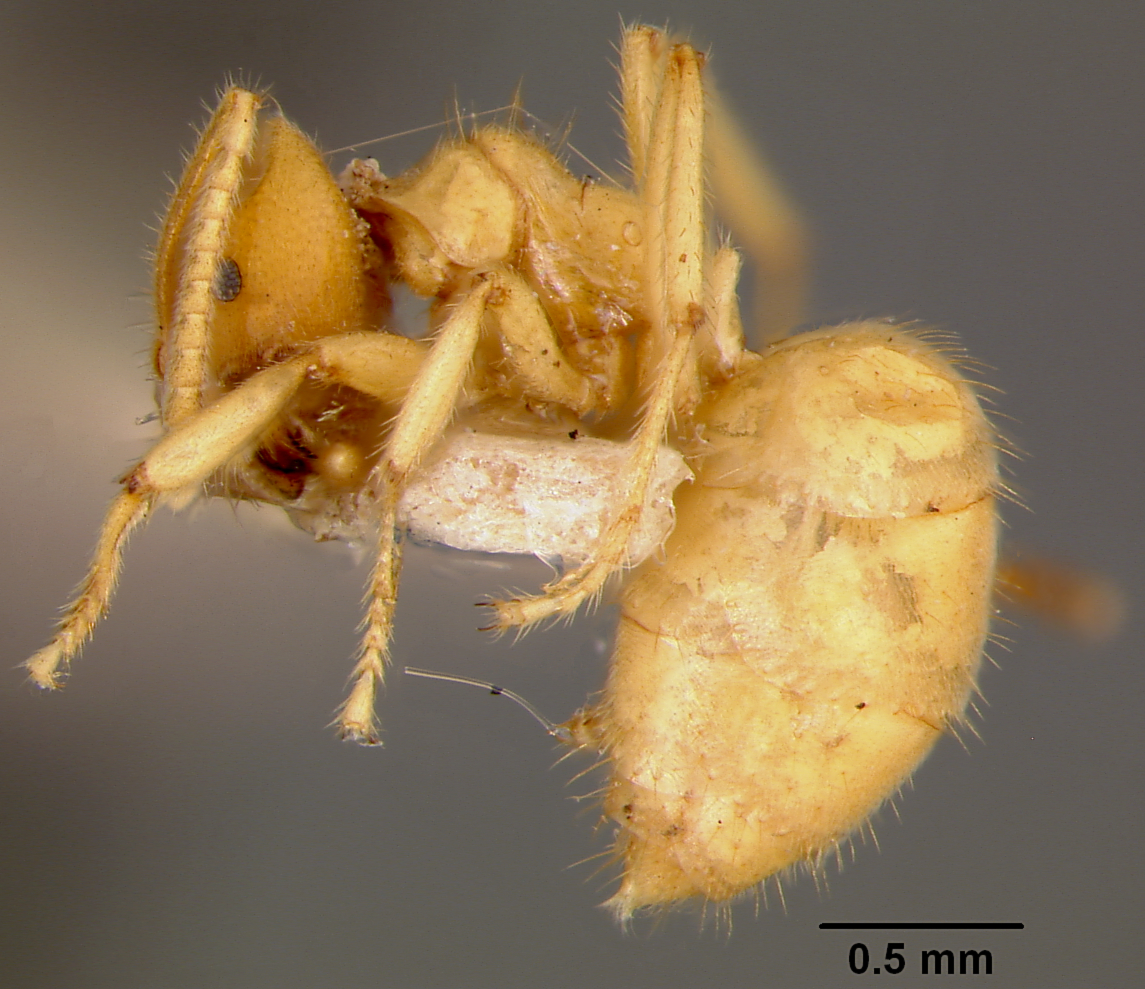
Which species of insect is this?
Acropyga moluccana
